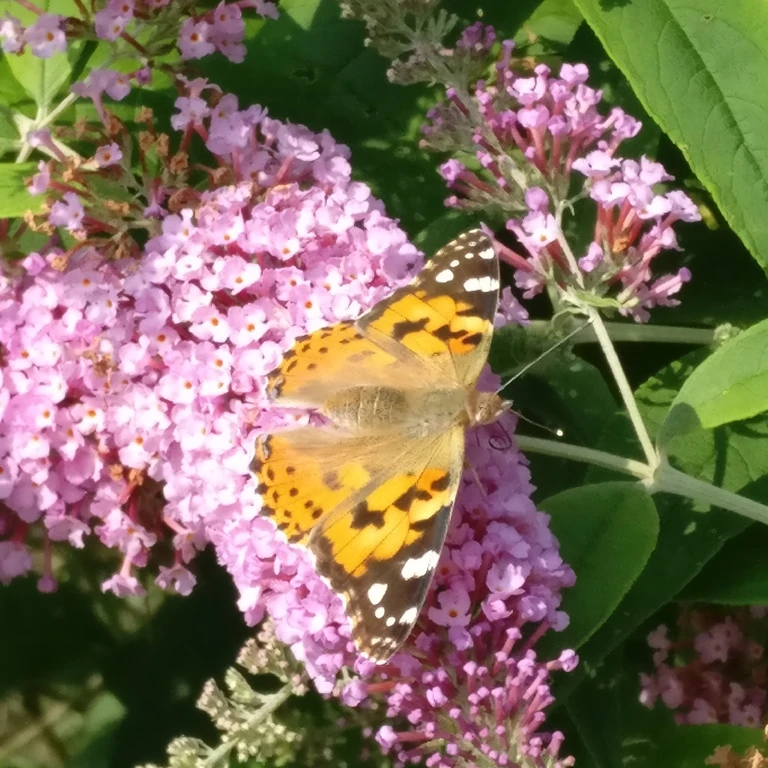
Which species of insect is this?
Vanessa cardui
